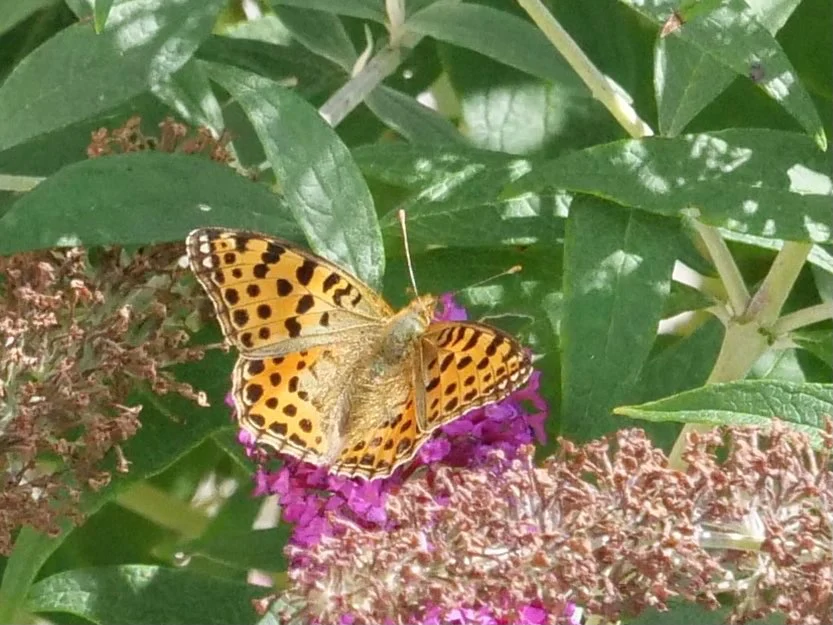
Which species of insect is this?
Issoria lathonia
